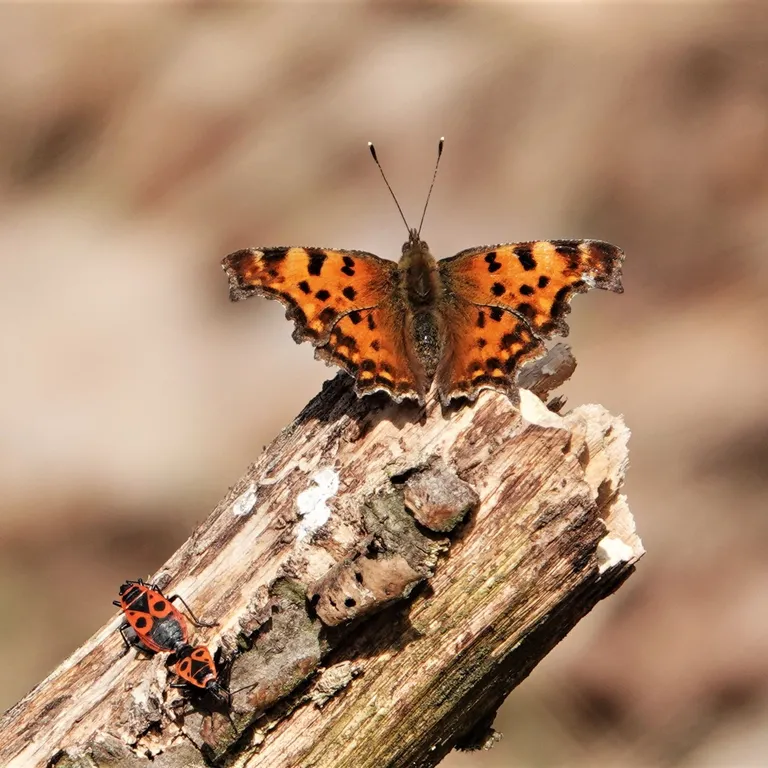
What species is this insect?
Polygonia c-album
